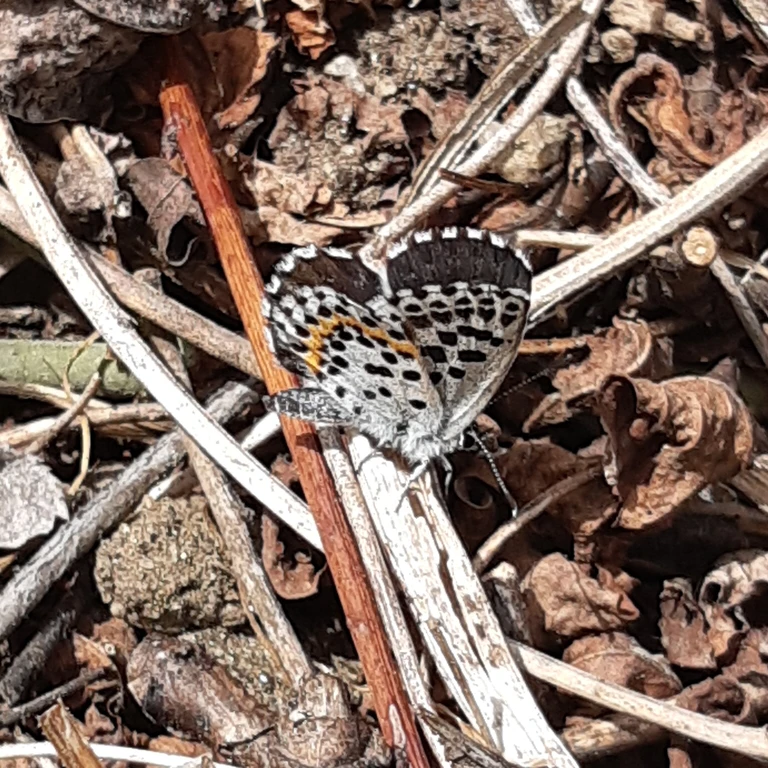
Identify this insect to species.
Scolitantides orion
